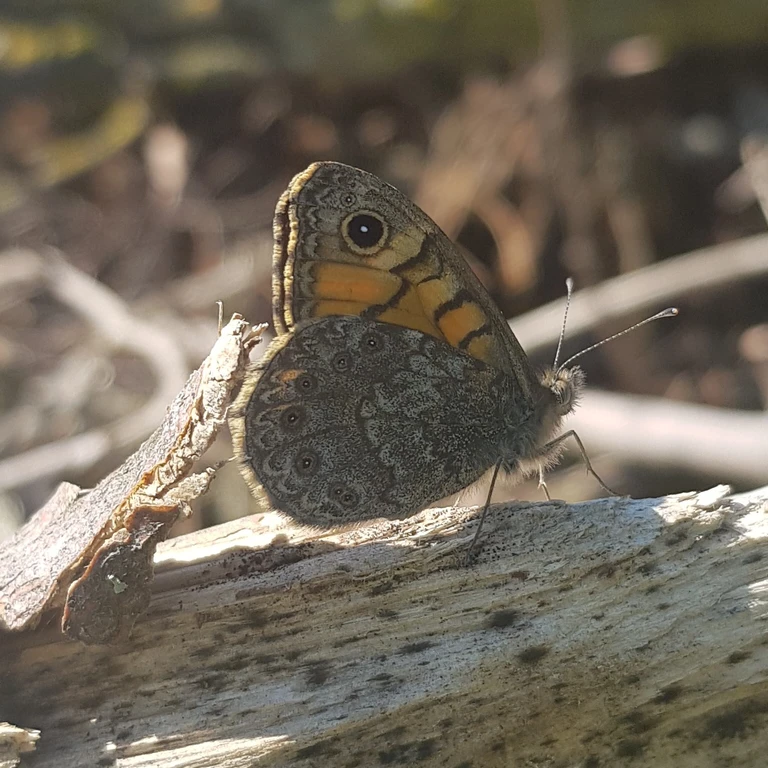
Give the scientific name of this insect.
Lasiommata megera (also Pararge megera)
